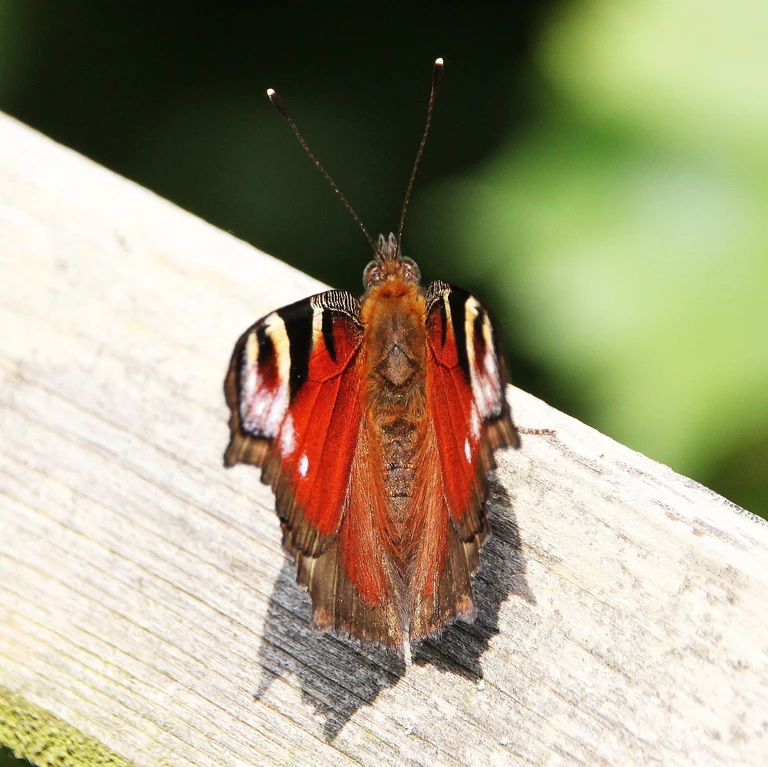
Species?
Aglais io
